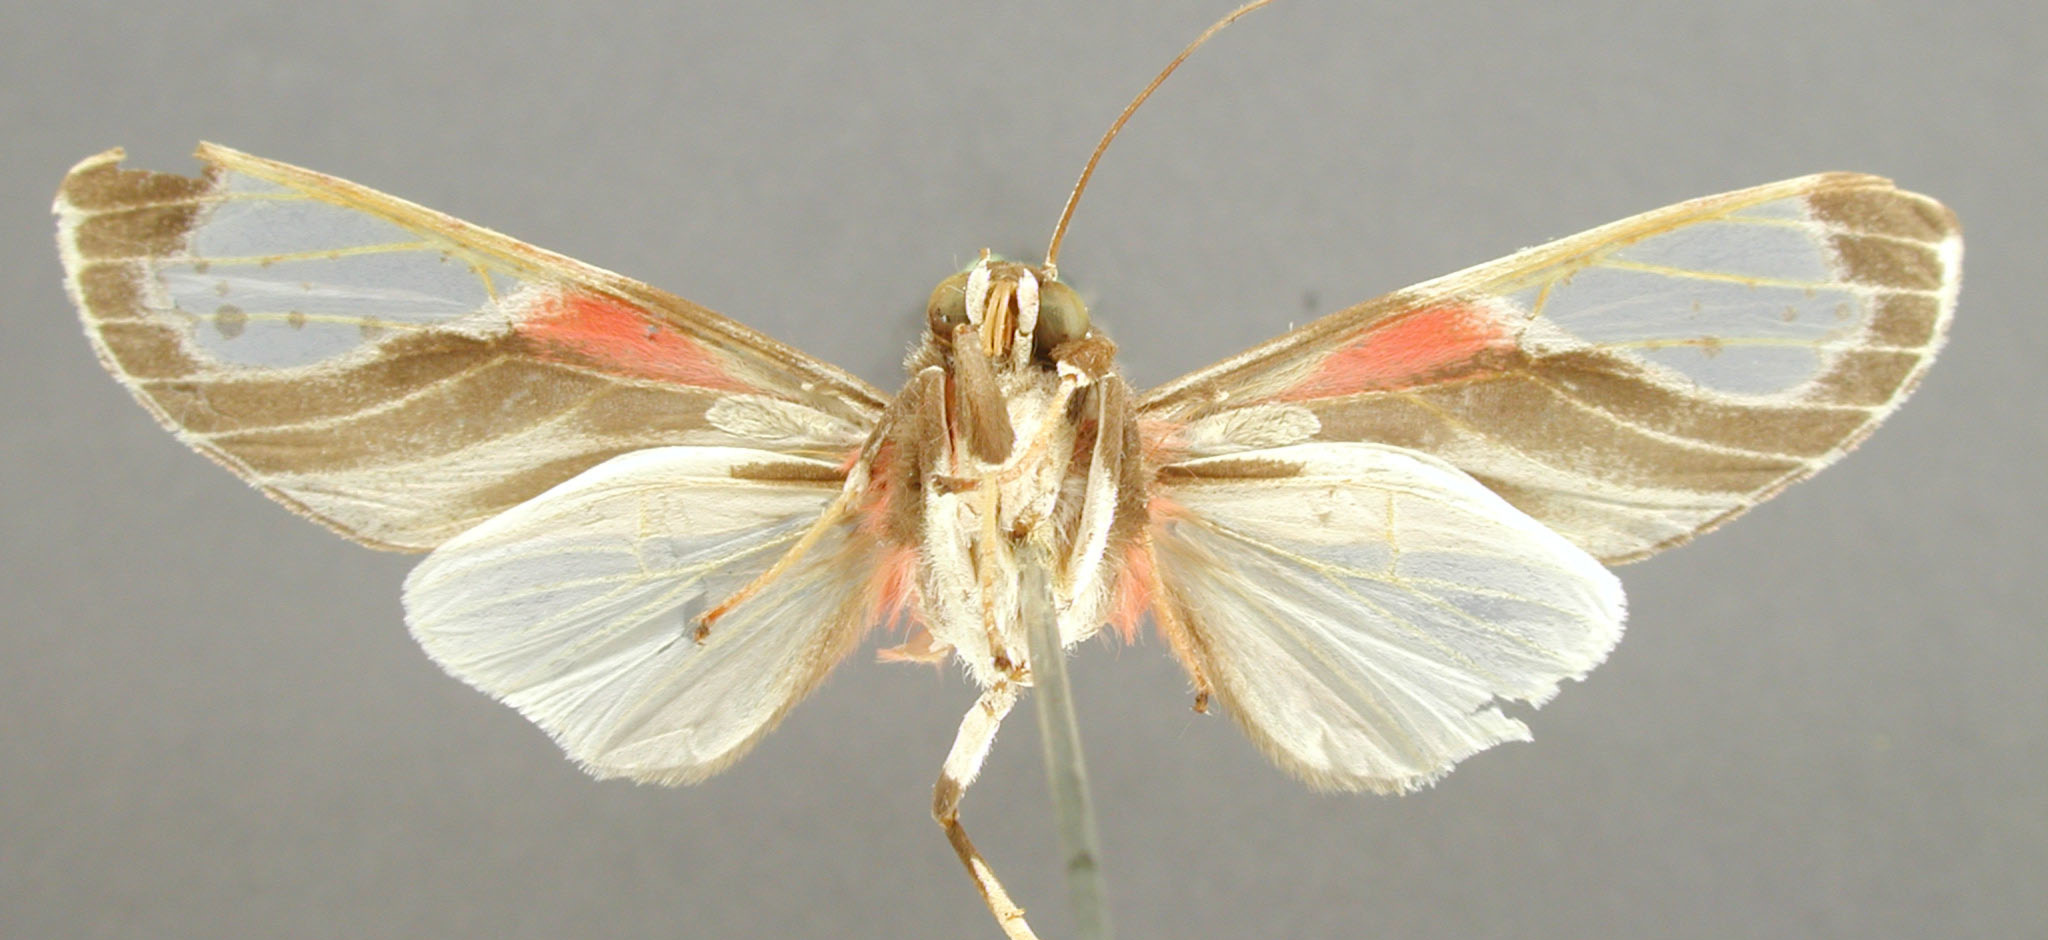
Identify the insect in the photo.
Bertholdia fumida
